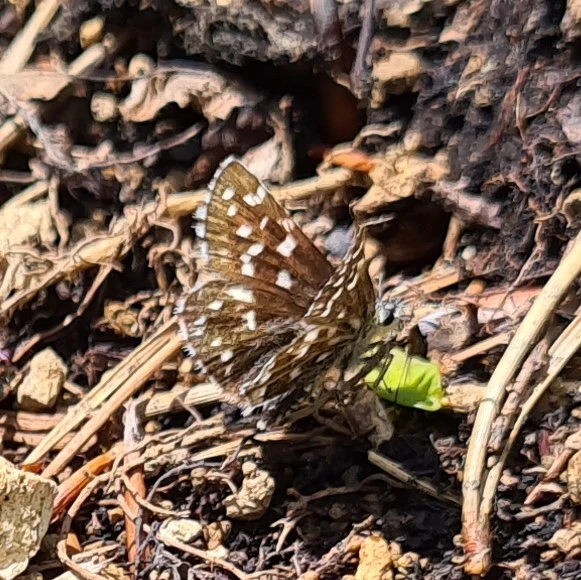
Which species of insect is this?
Pyrgus malvae
